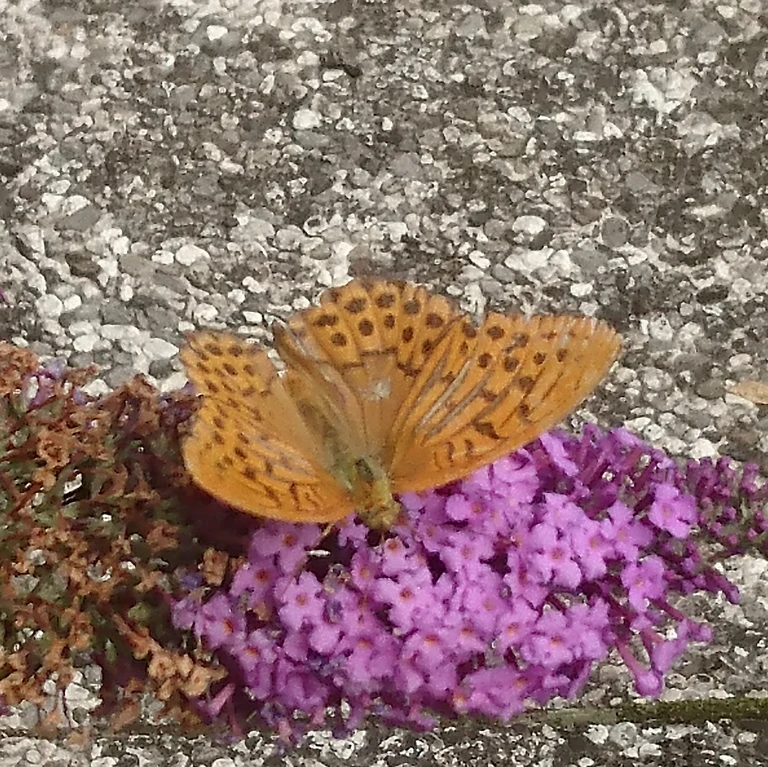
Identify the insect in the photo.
Argynnis paphia
